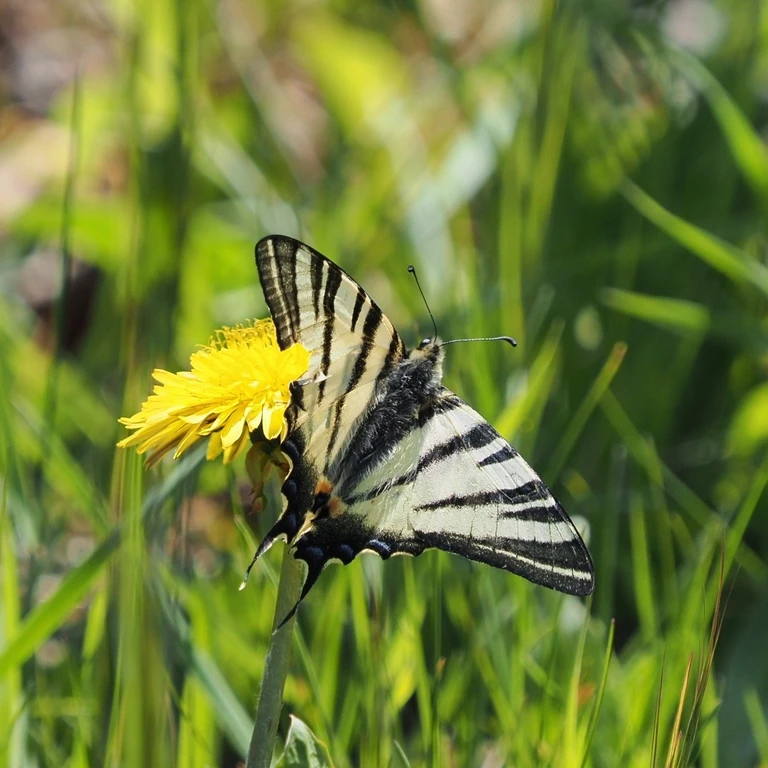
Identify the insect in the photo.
Iphiclides podalirius
